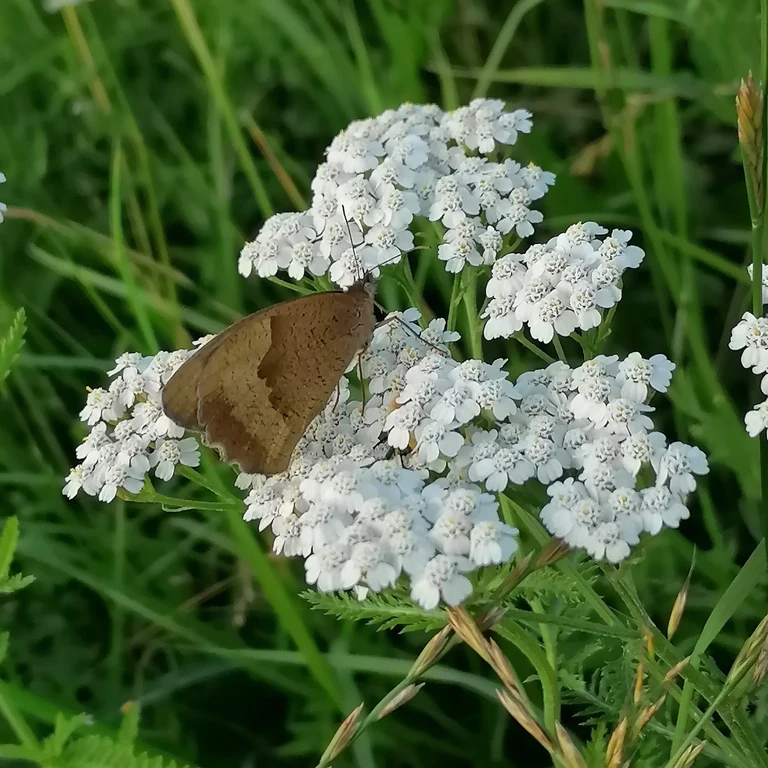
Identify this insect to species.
Maniola jurtina
